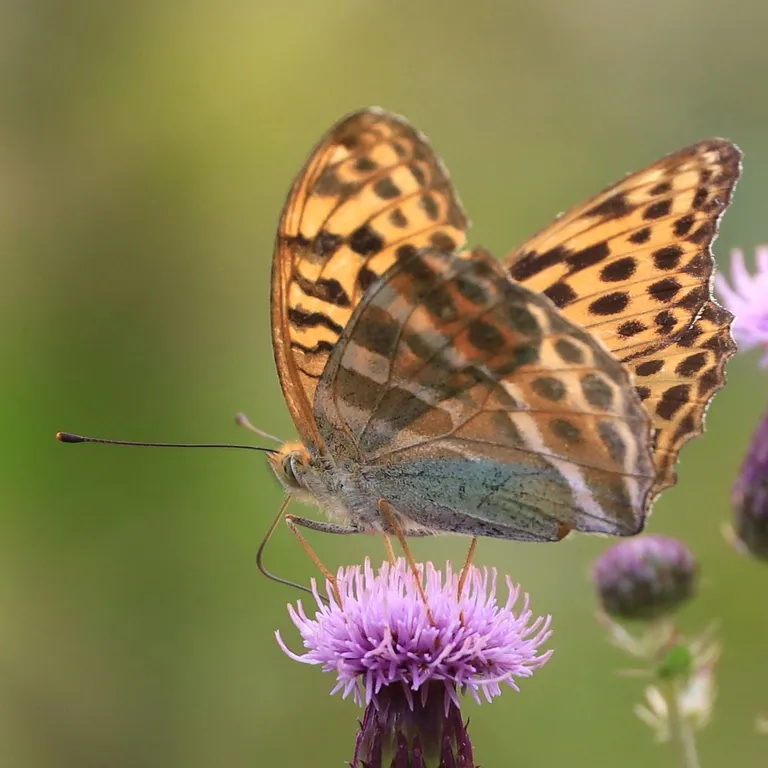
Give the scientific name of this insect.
Argynnis paphia
